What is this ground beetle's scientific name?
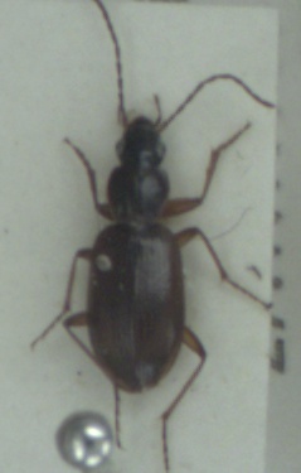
Agonum thoreyi
